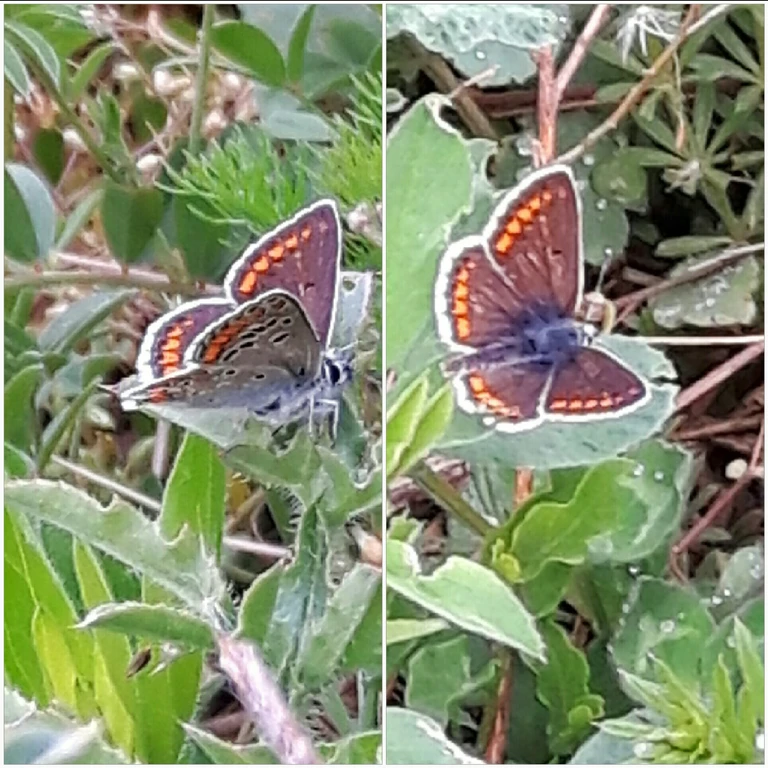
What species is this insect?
Aricia agestis/artaxerxes
